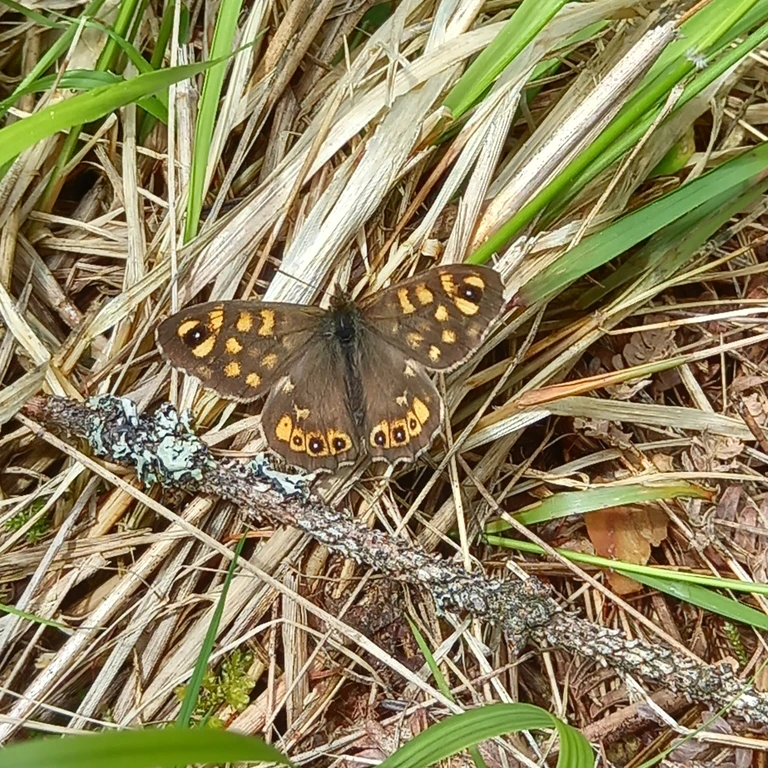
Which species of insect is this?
Pararge aegeria
